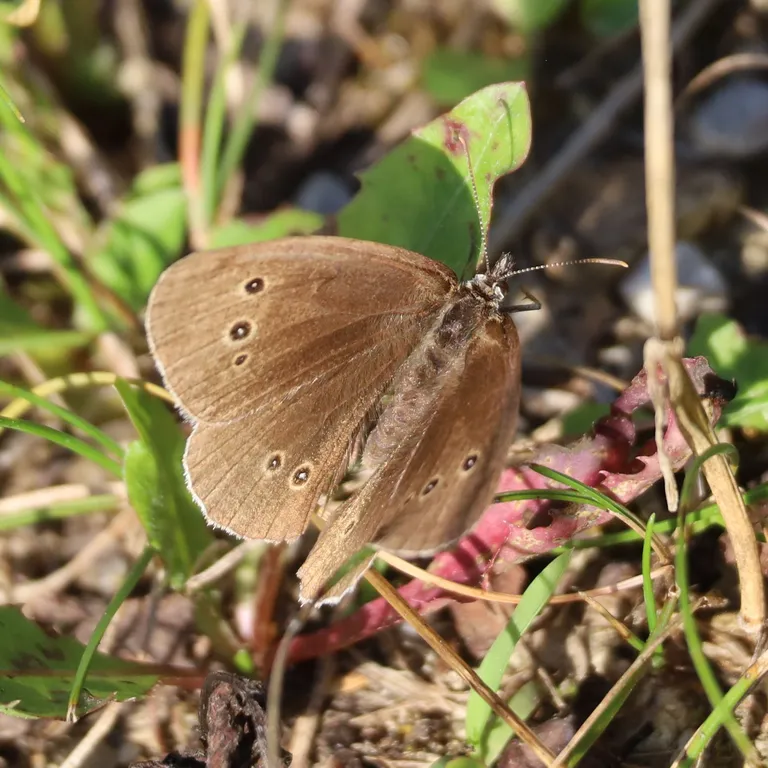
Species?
Aphantopus hyperantus
